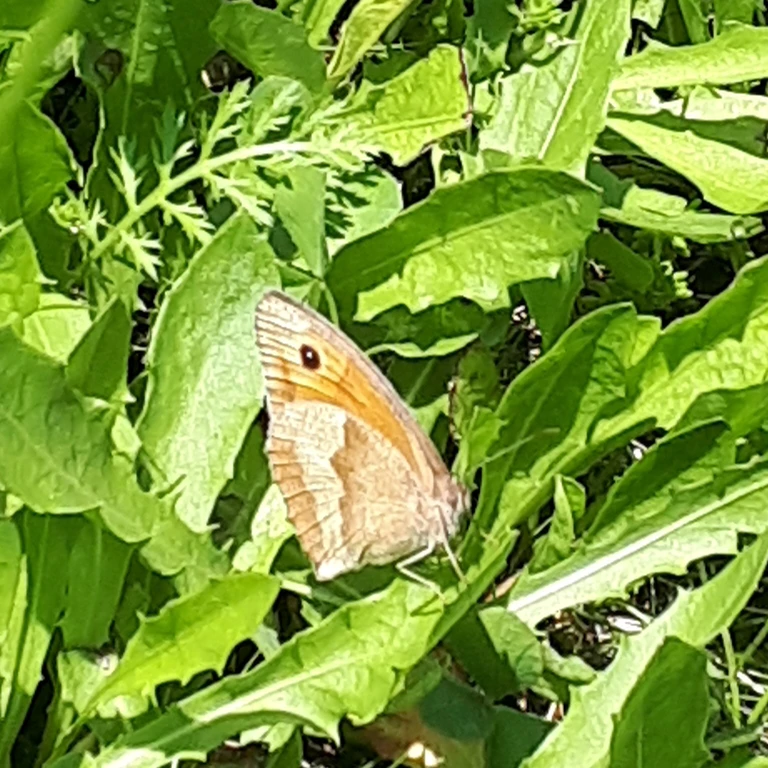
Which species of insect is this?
Maniola jurtina
